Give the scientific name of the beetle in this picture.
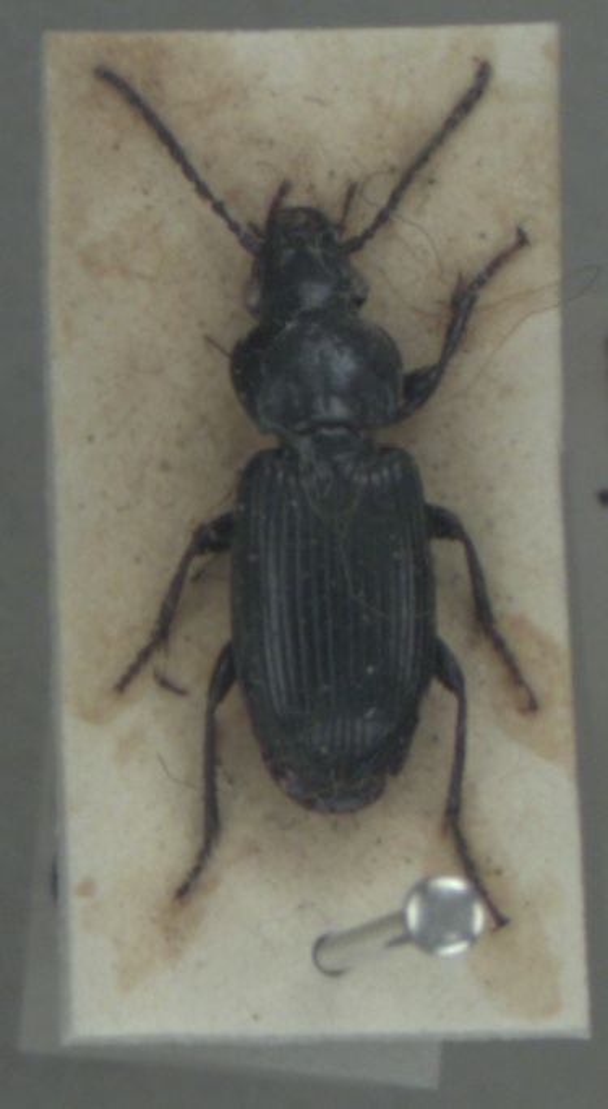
Pterostichus nigrita
